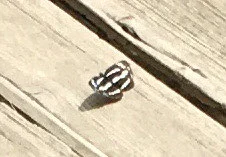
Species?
Neptis sappho
